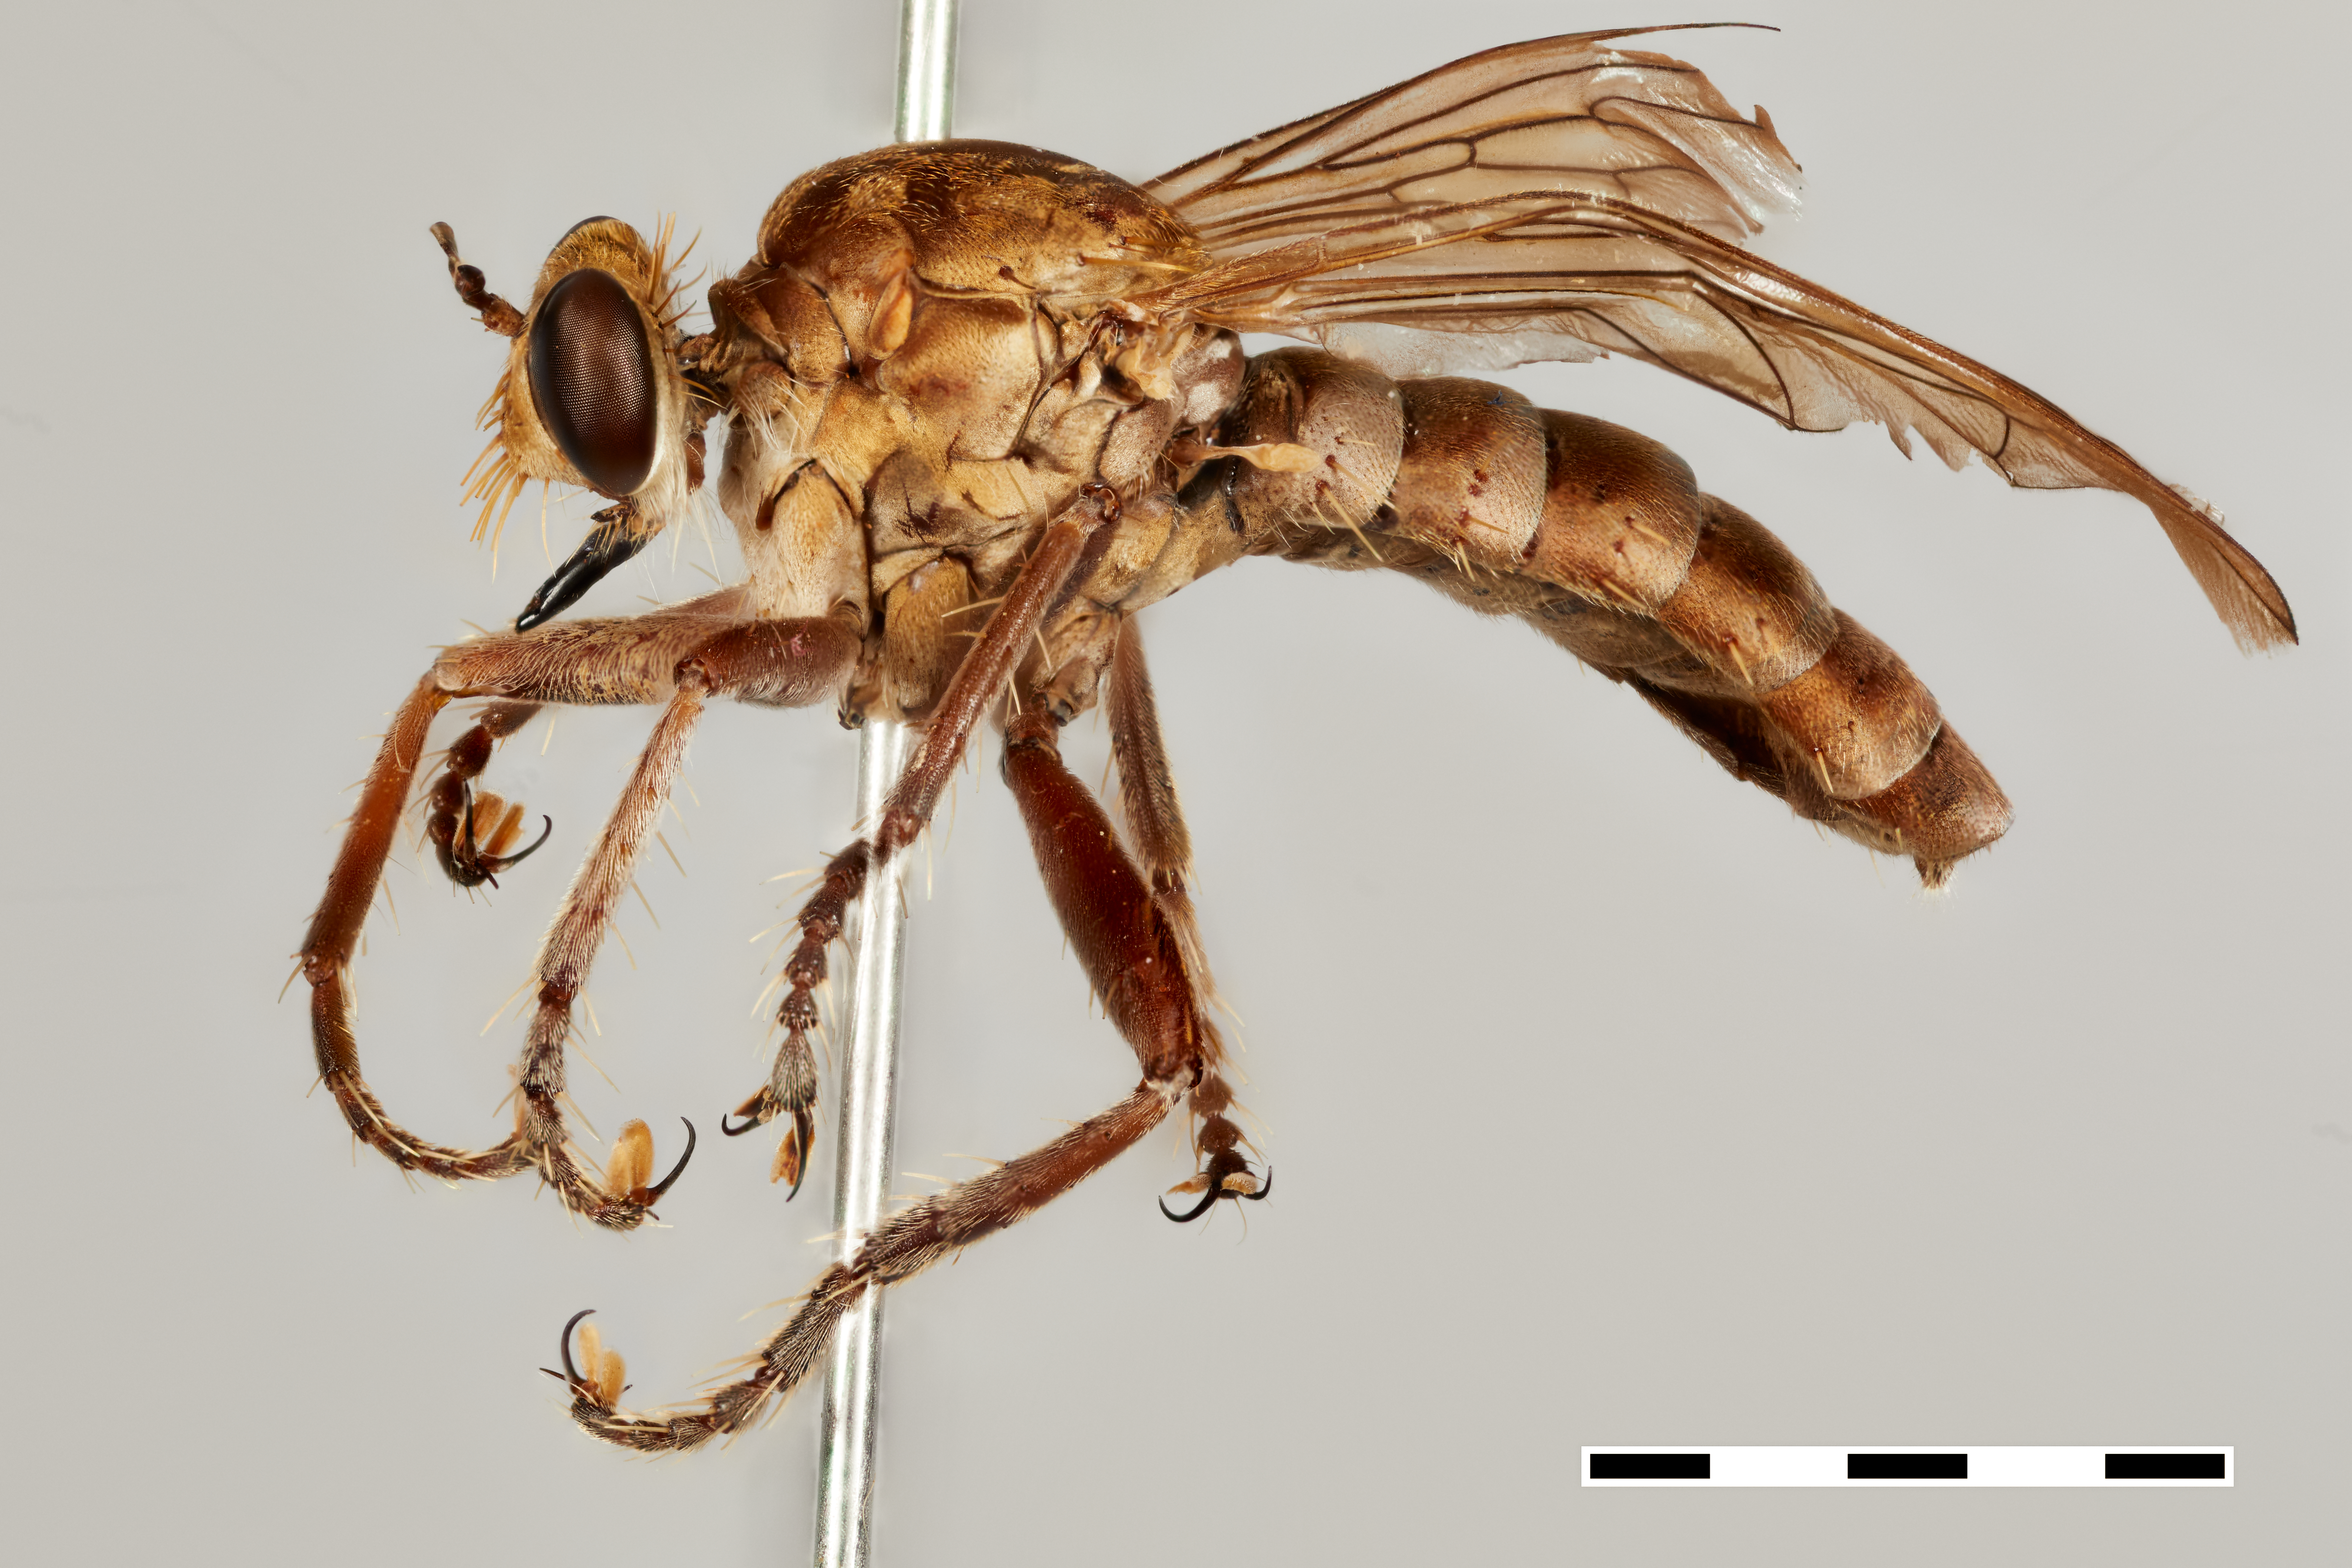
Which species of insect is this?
Laphyctis argenteofasciata
